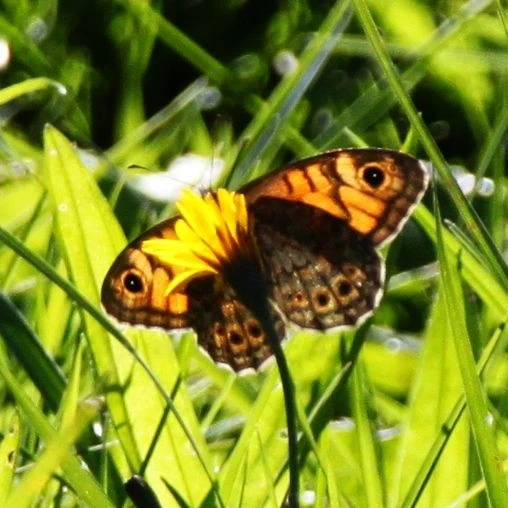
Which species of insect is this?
Lasiommata megera (also Pararge megera)
